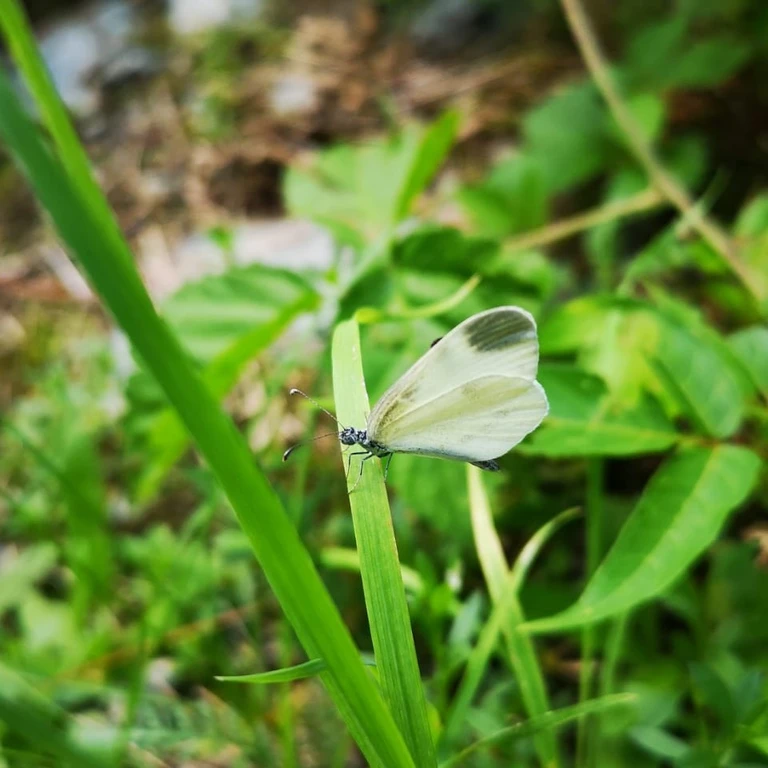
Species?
Leptidea sinapis/juvernica
